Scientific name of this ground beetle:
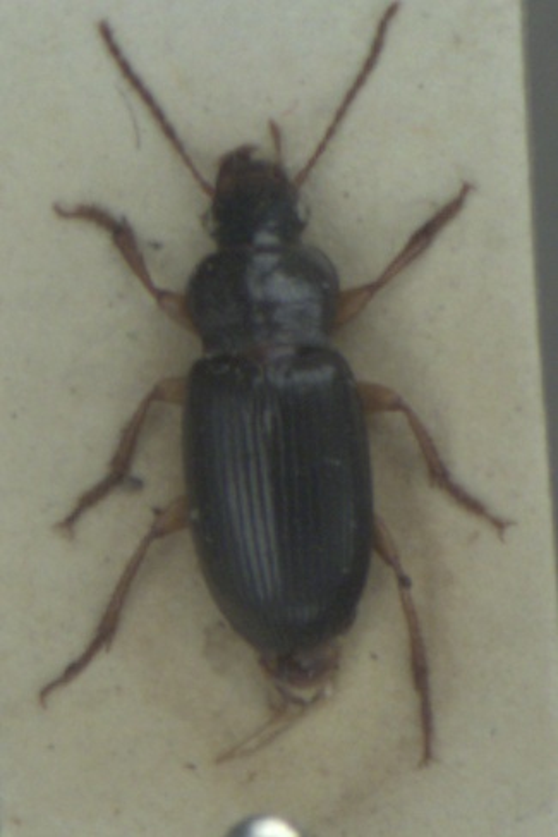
Ophonus rufibarbis
